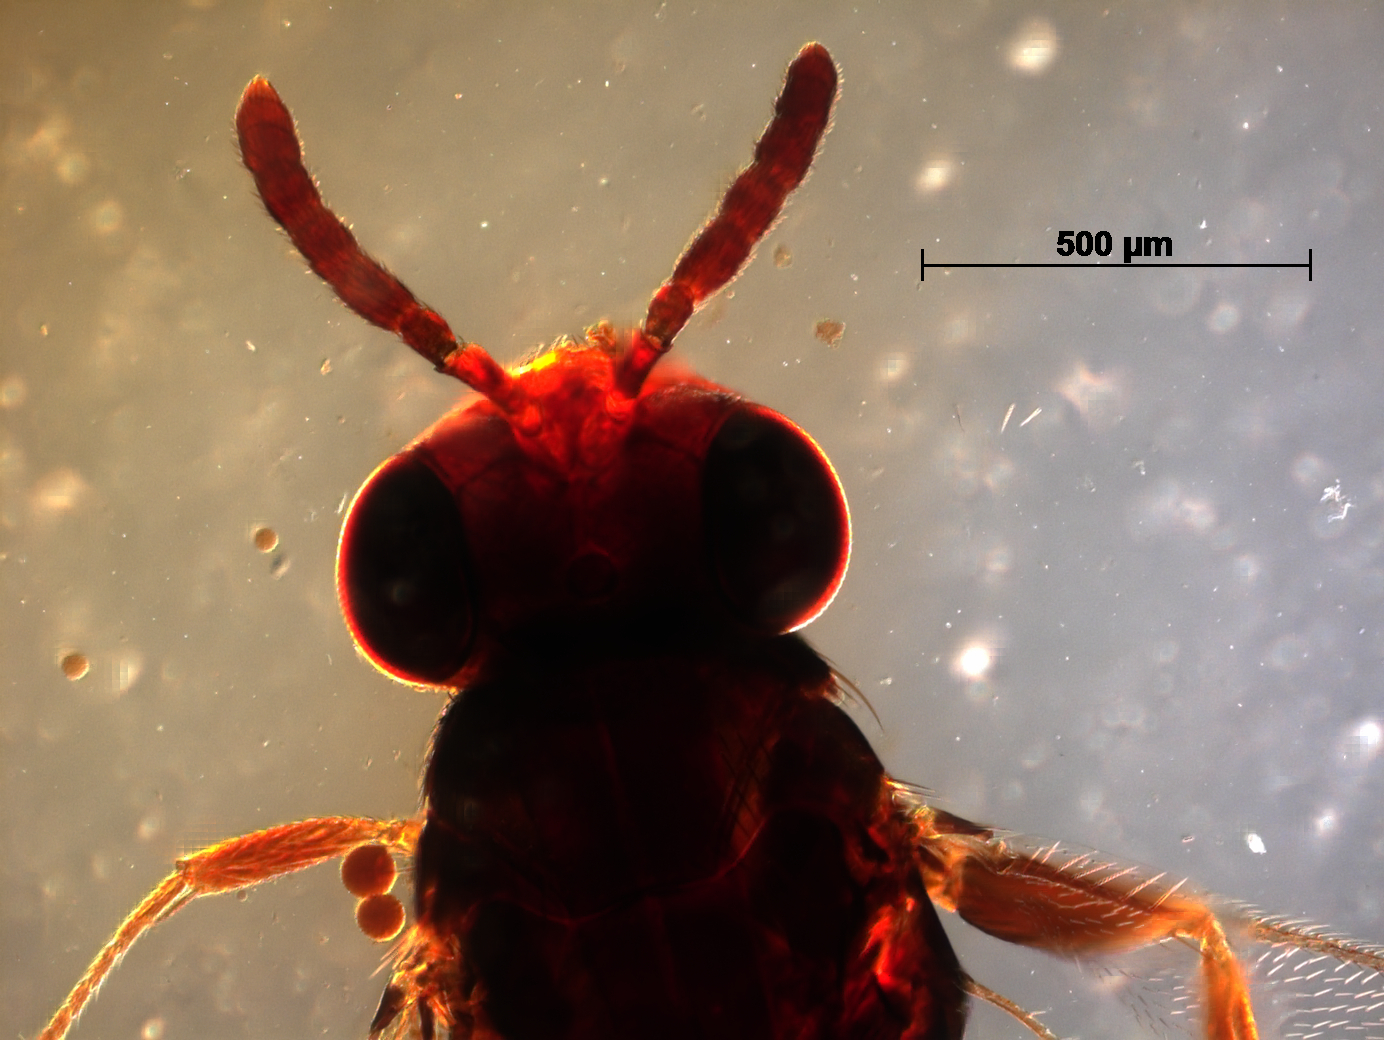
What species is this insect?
Coccophagus spectabilis
